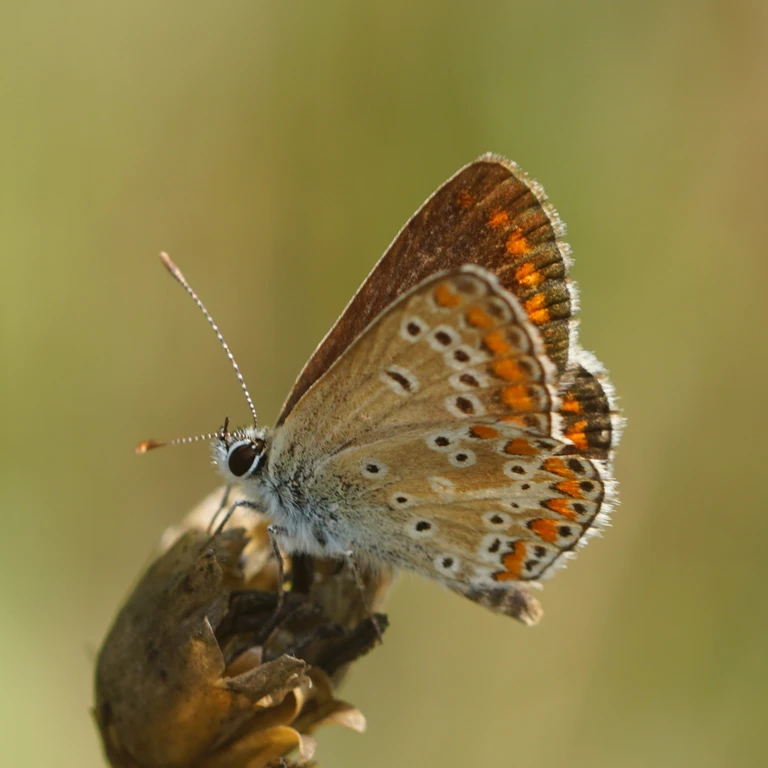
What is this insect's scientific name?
Aricia agestis/artaxerxes
